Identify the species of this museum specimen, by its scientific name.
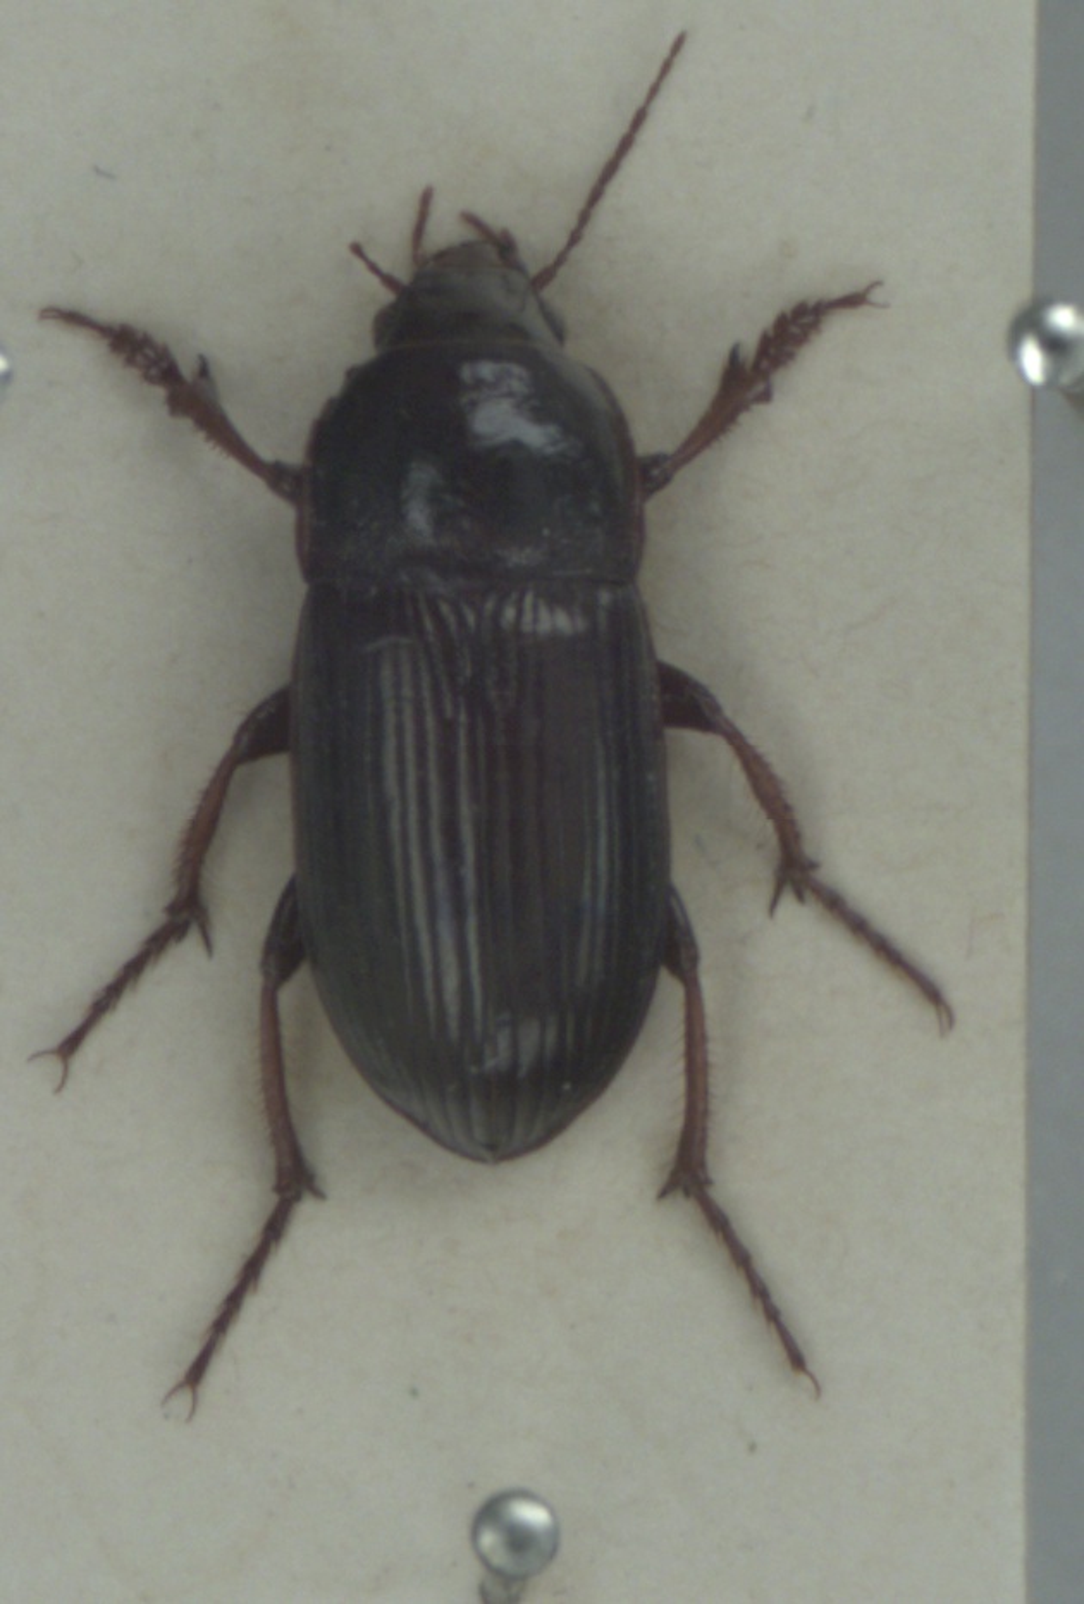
Zabrus tenebrioides
